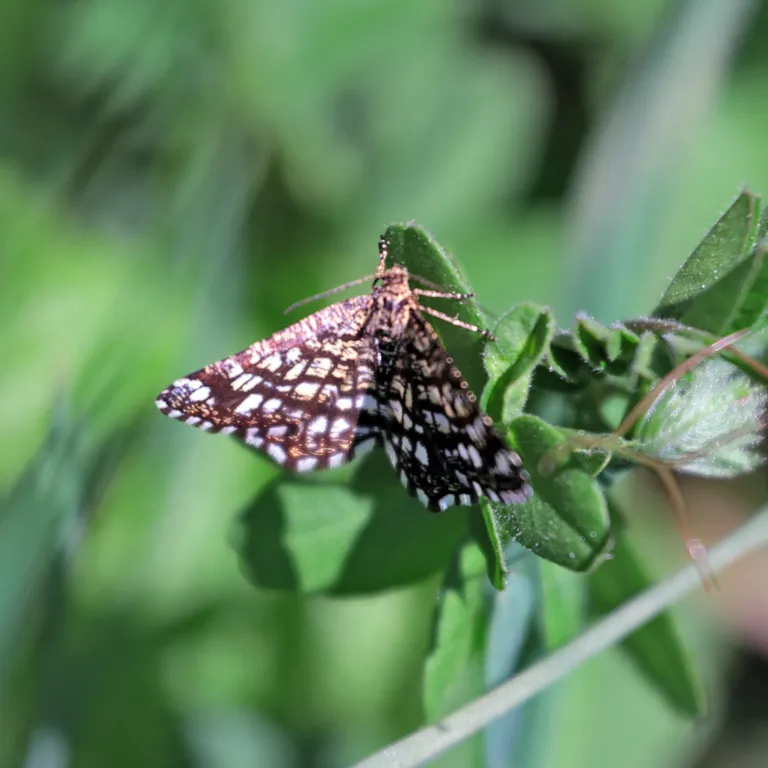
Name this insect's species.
Chiasmia clathrata
